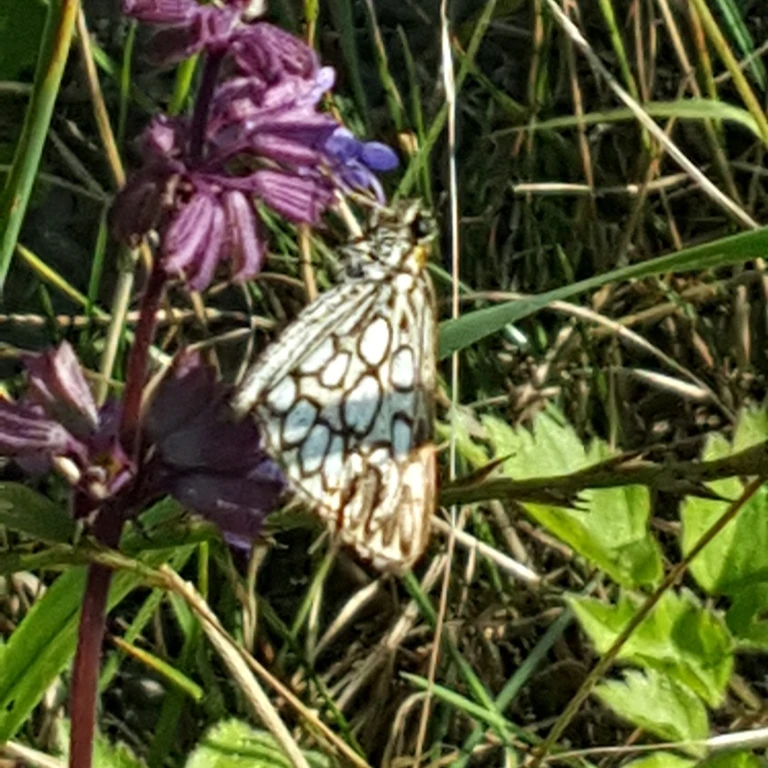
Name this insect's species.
Heteropterus morpheus
